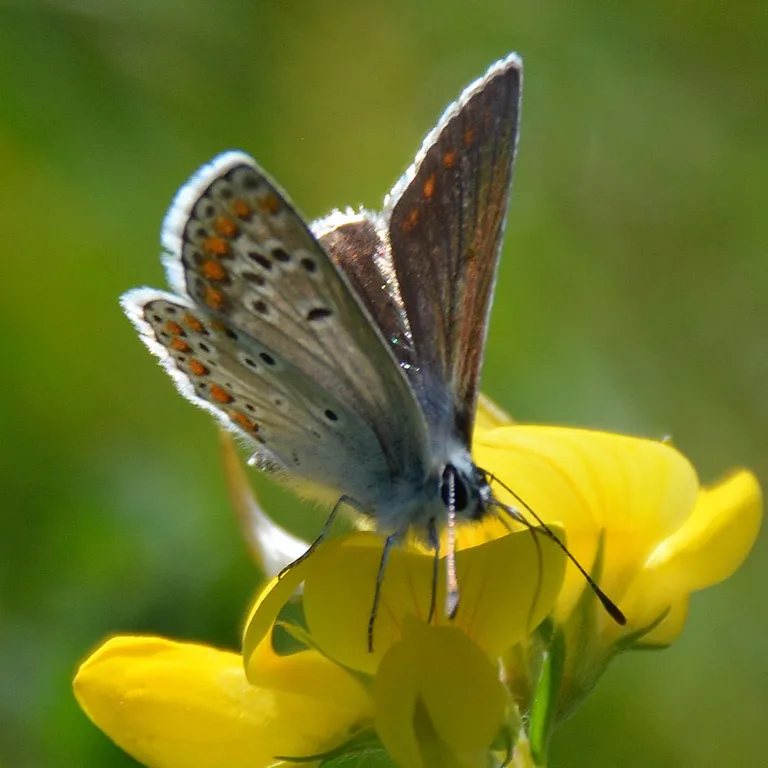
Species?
Aricia agestis/artaxerxes
